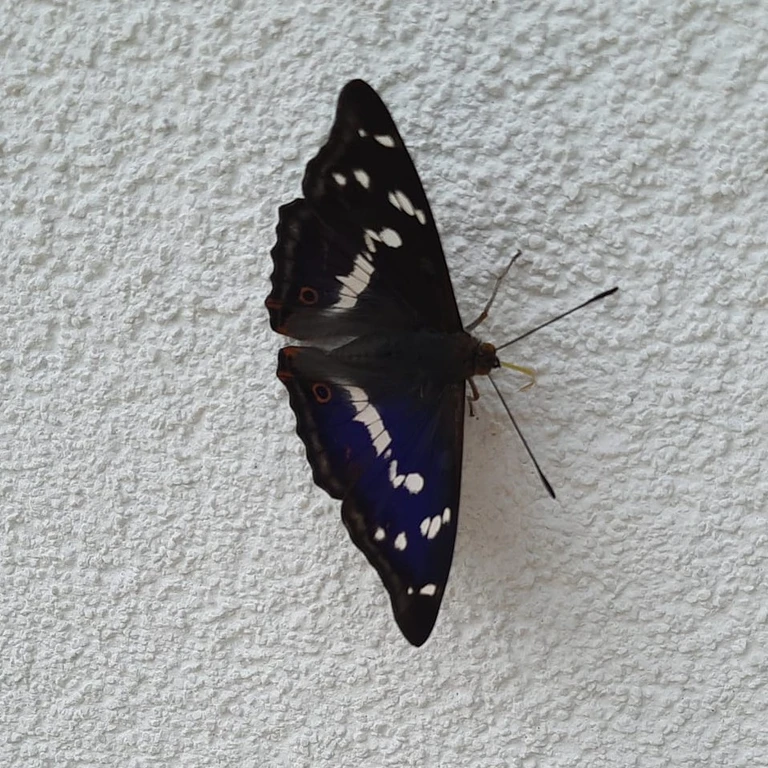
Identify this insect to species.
Apatura iris
